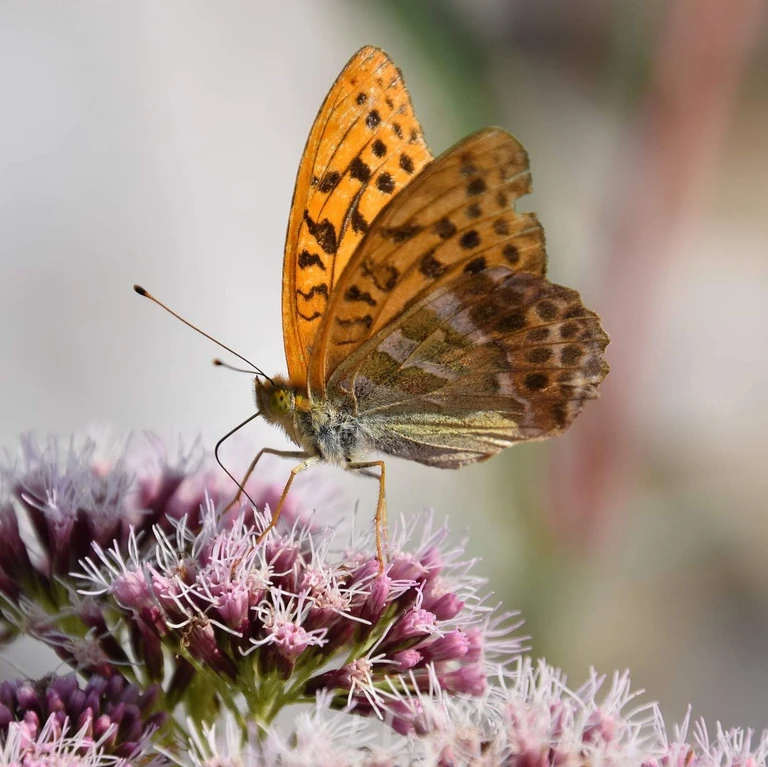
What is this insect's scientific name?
Argynnis paphia
